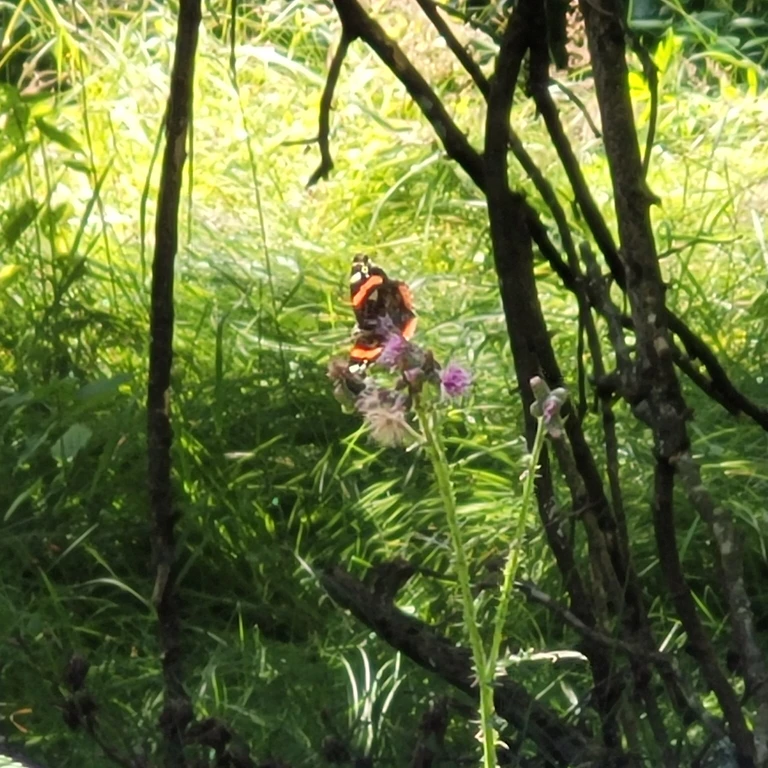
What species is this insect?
Vanessa atalanta
